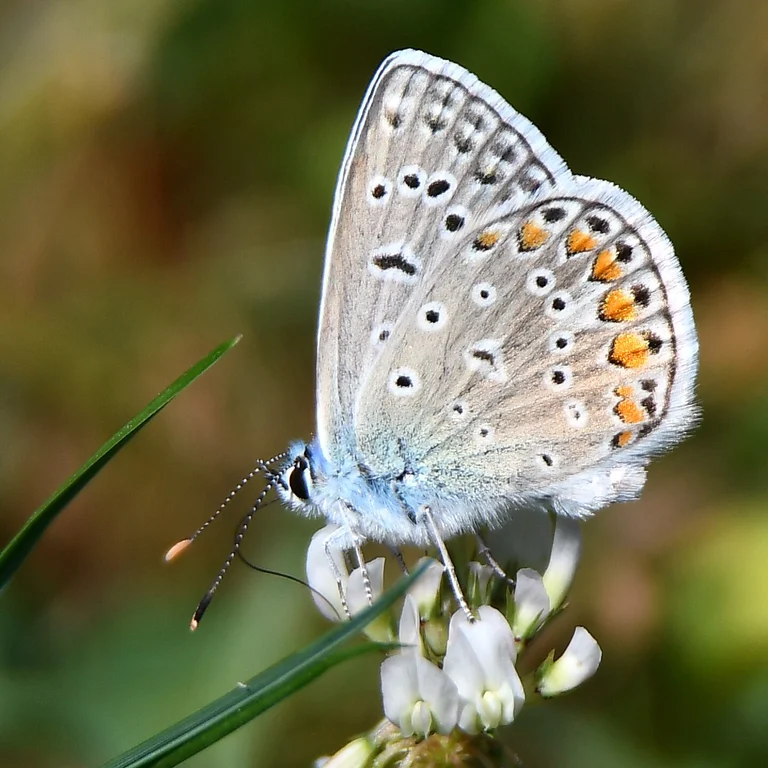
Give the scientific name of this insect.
Polyommatus icarus
